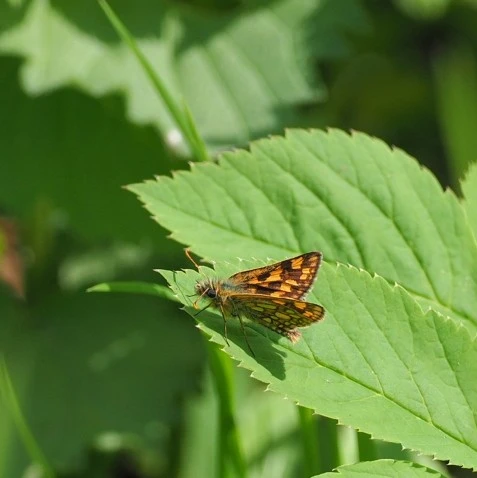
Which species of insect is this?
Carterocephalus palaemon
